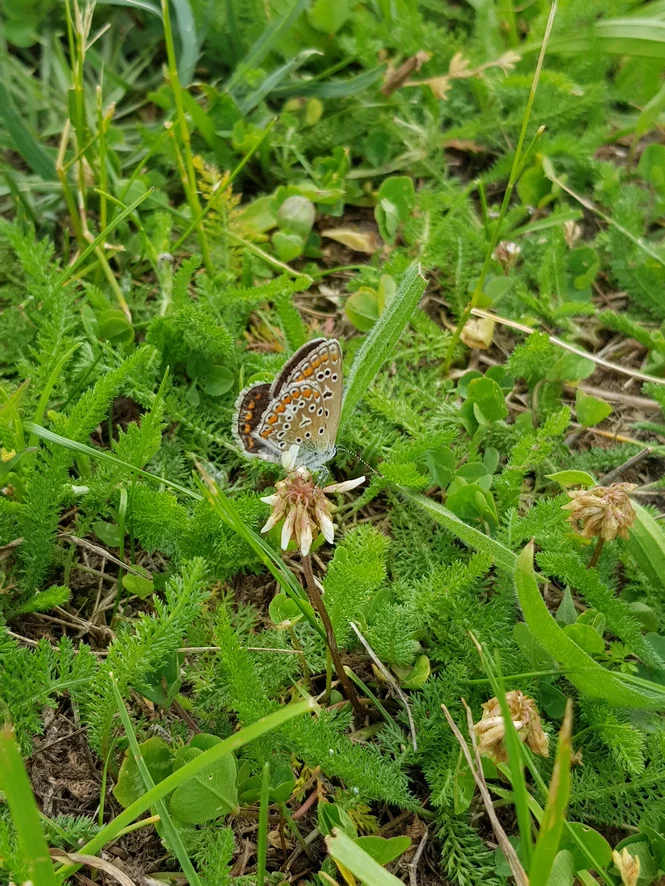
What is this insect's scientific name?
Polyommatus icarus
